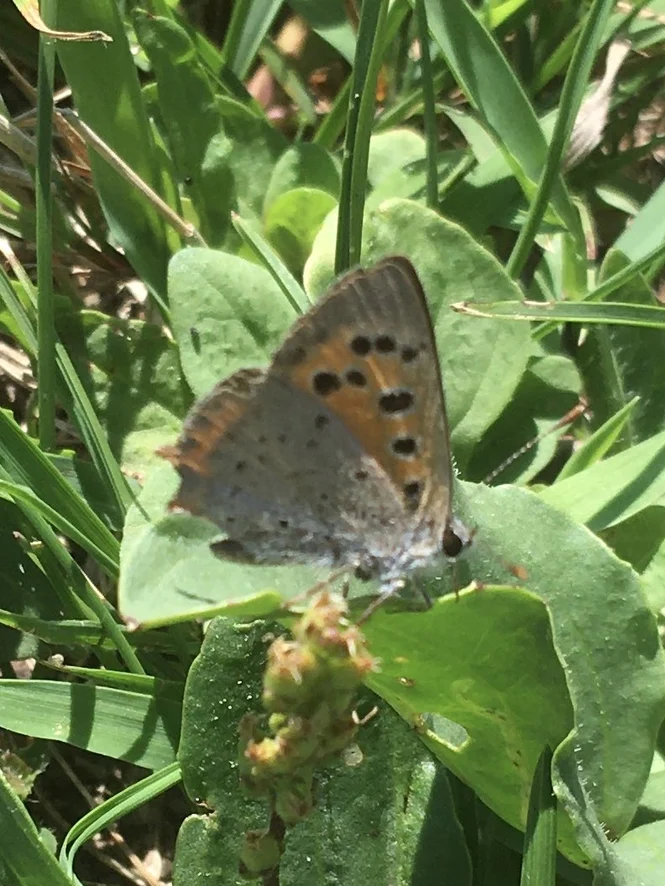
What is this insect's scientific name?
Lycaena phlaeas
